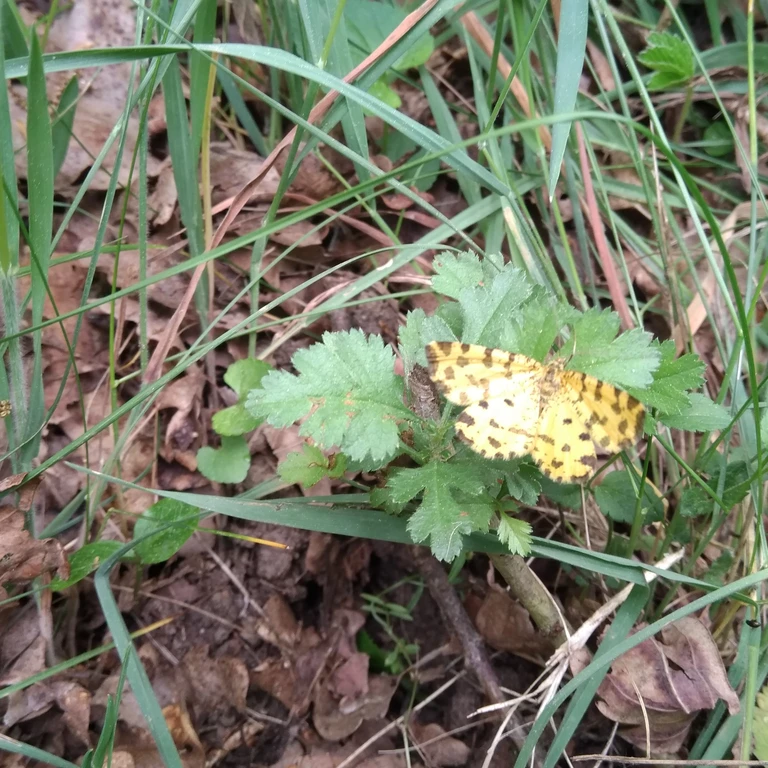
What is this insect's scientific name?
Pseudopanthera macularia
